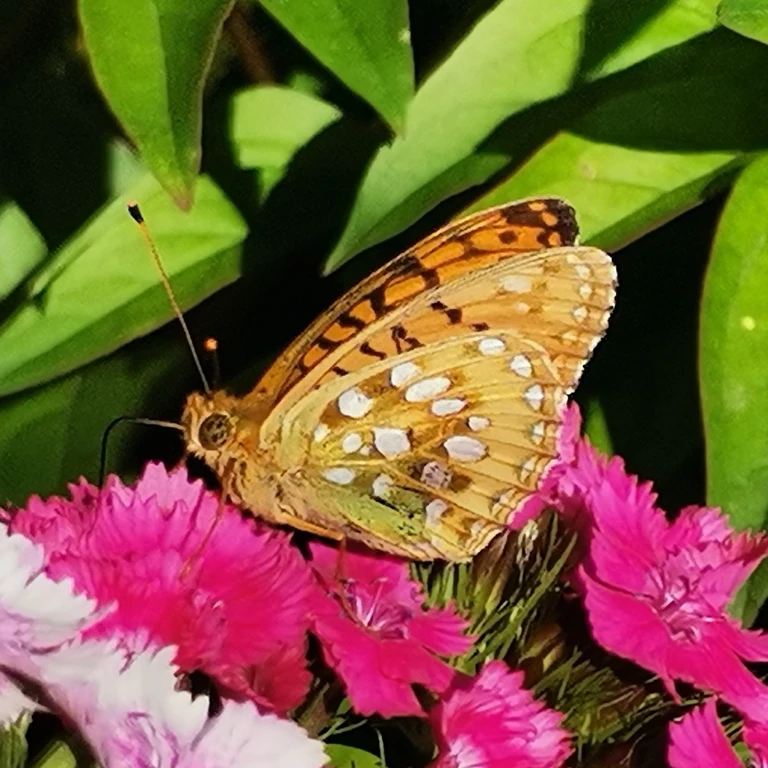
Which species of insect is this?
Speyeria aglaja
